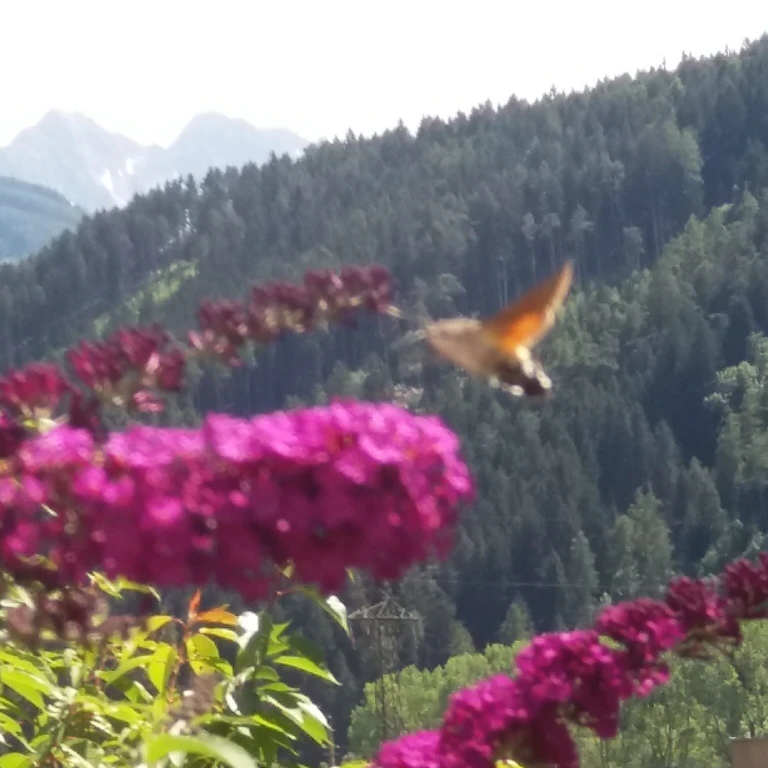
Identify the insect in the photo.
Macroglossum stellatarum
